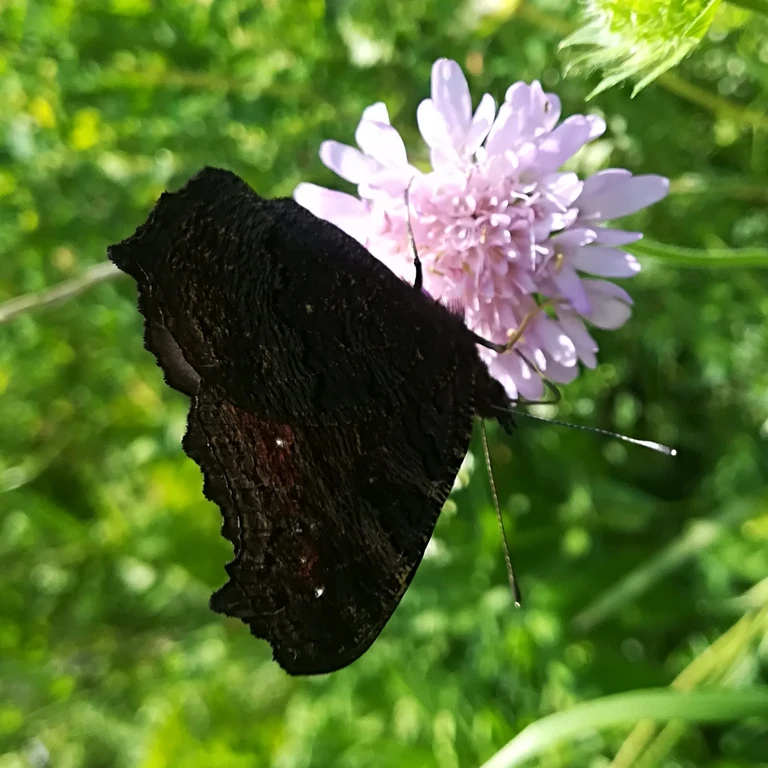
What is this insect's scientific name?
Aglais io
